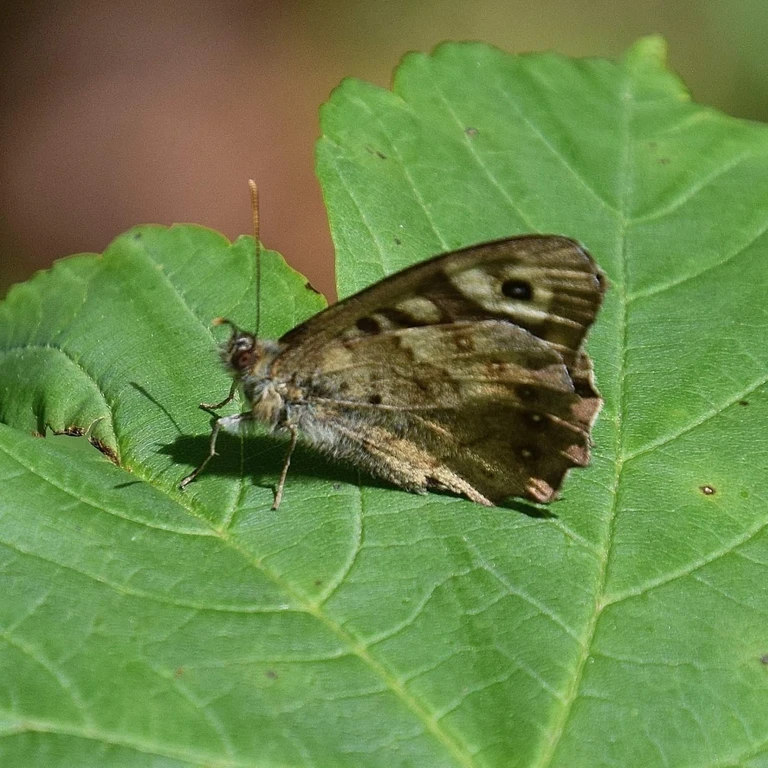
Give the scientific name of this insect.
Pararge aegeria
